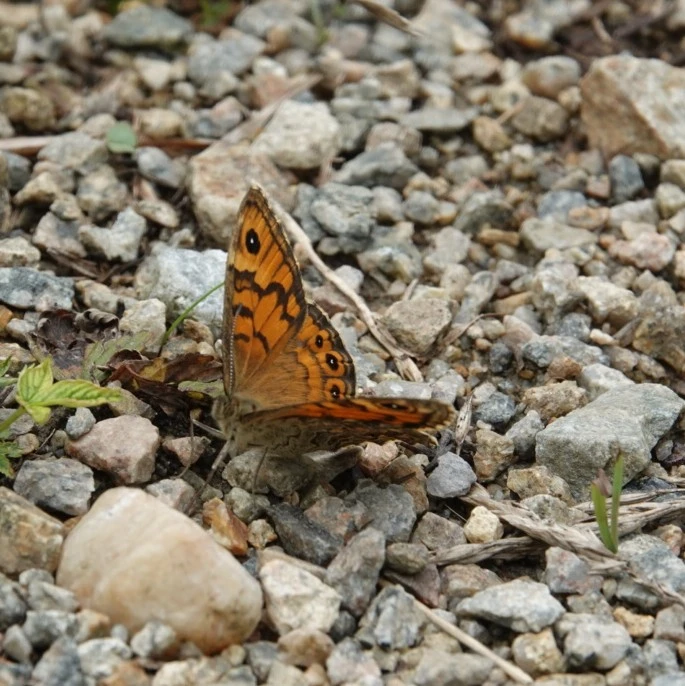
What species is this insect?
Lasiommata megera (also Pararge megera)
